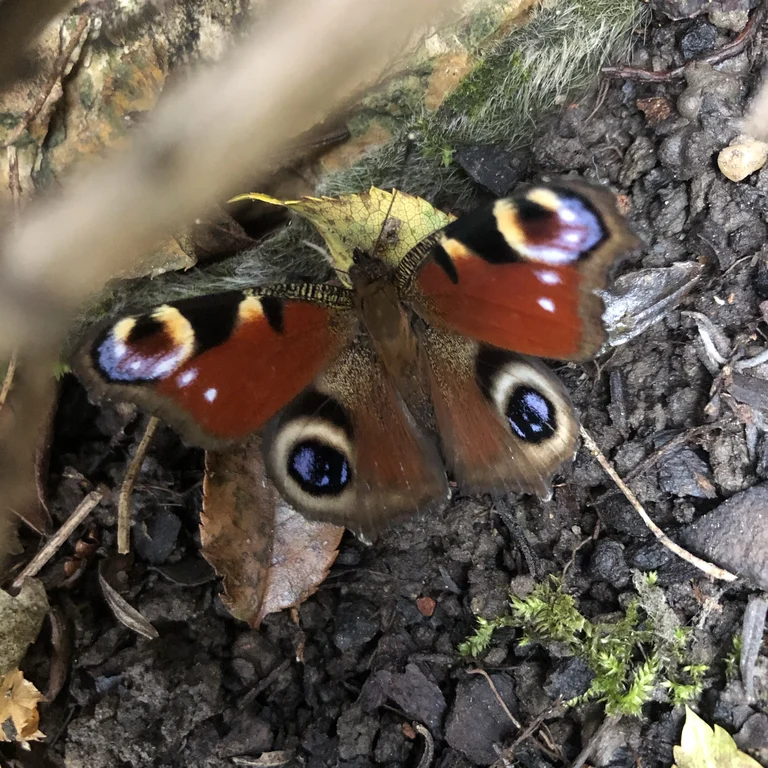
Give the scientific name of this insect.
Aglais io
